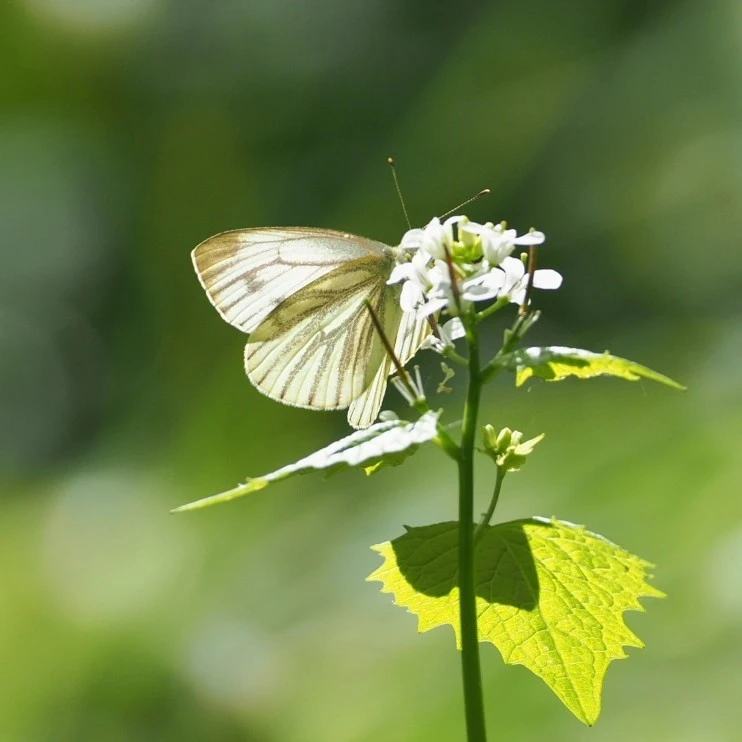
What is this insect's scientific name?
Pieris napi
